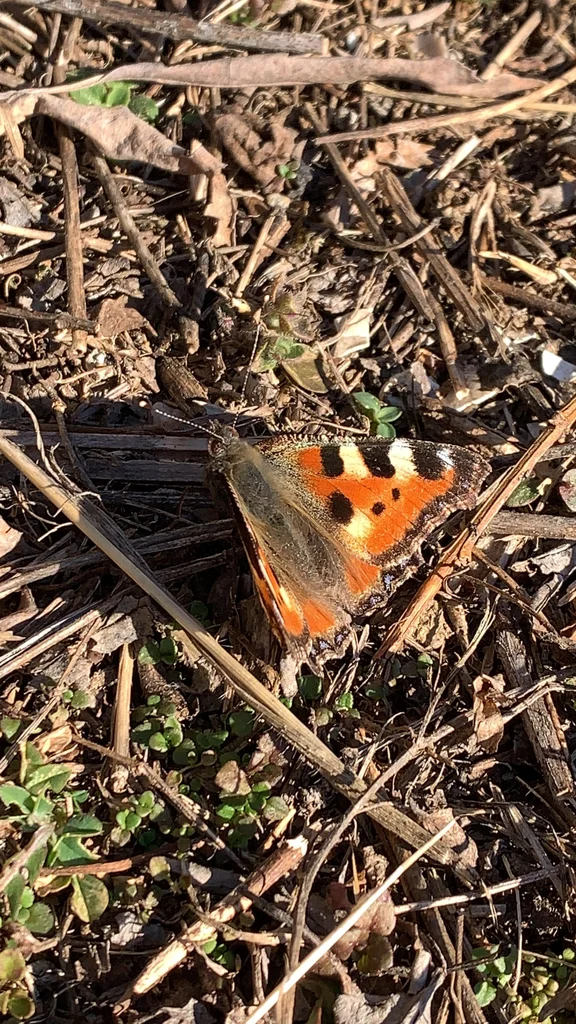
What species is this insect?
Aglais urticae
